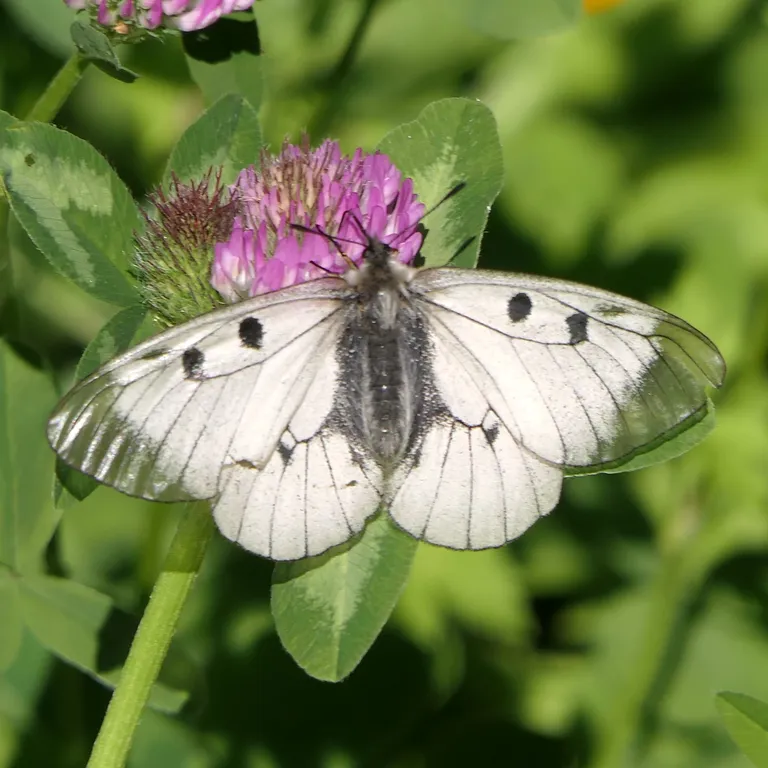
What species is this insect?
Parnassius mnemosyne
